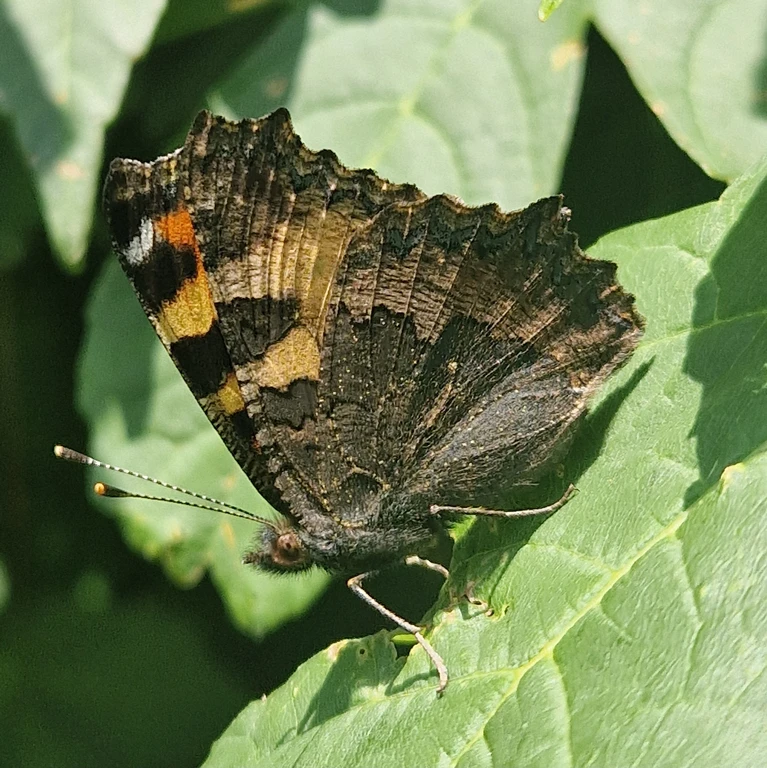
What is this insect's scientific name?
Aglais urticae
